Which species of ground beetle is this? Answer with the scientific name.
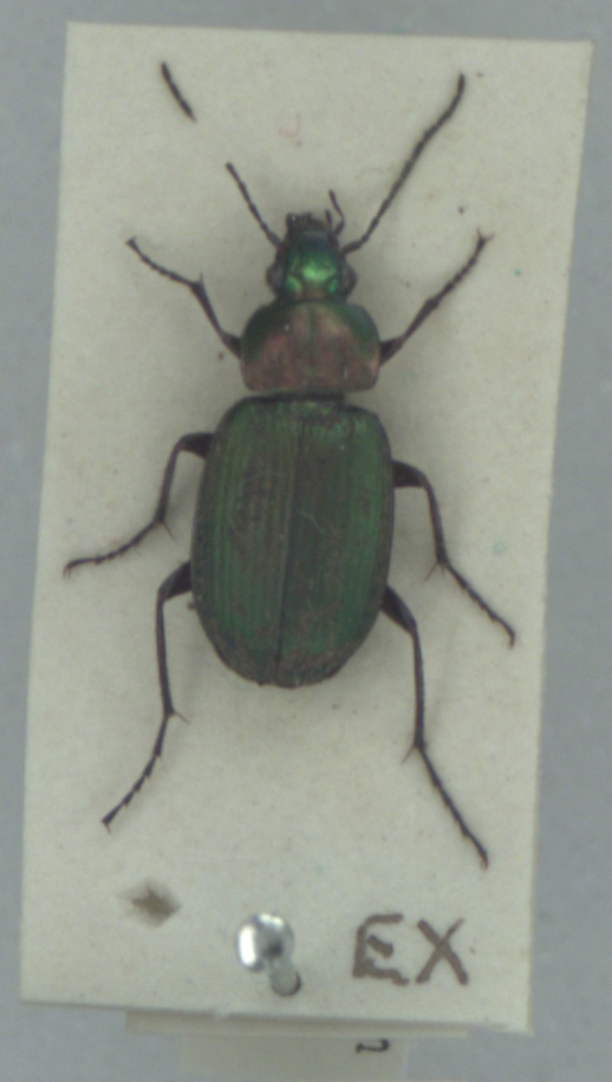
Chlaenius nigricornis
